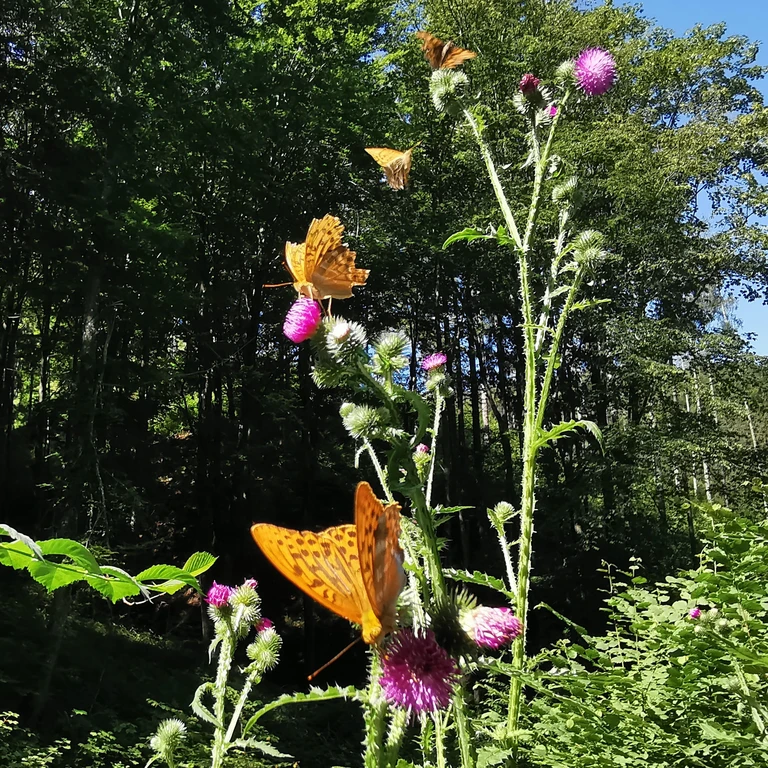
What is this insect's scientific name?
Argynnis paphia
